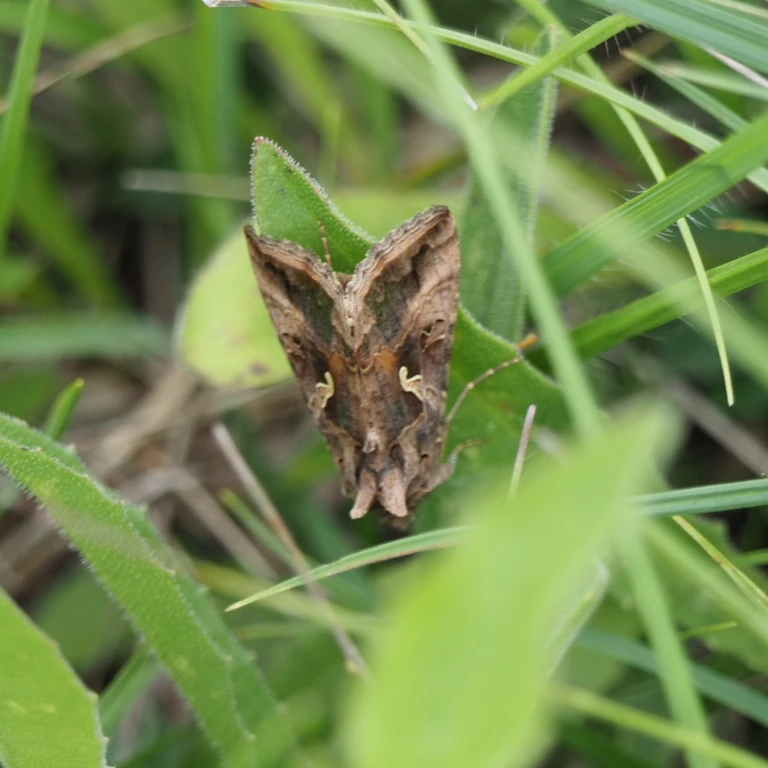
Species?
Autographa gamma
